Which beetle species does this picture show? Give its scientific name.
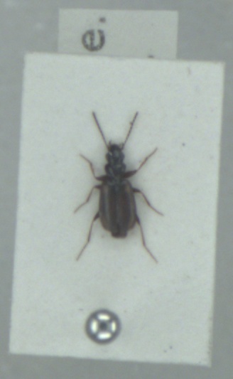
Syntomus obscuroguttatus
